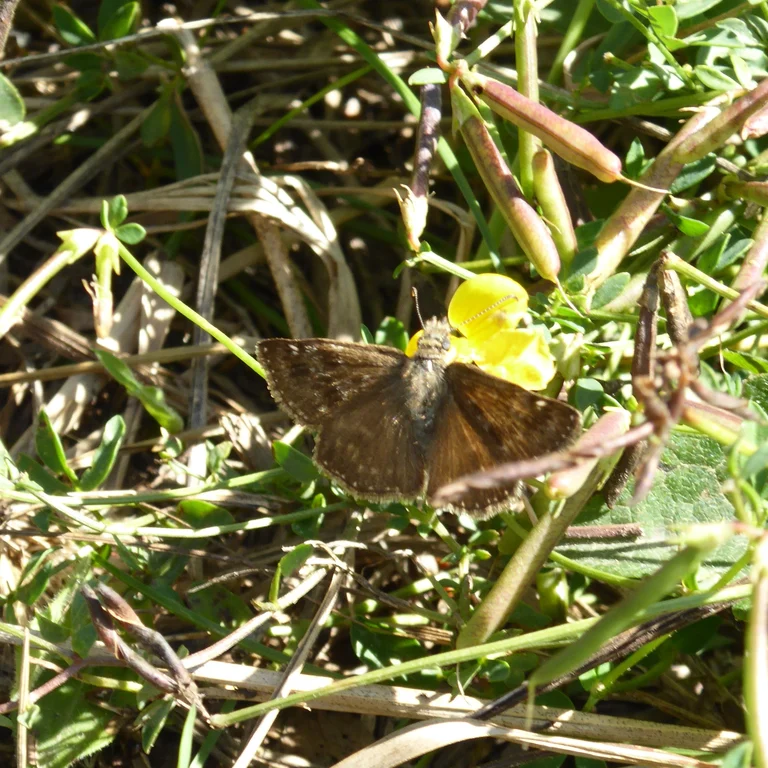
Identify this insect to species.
Erynnis tages
